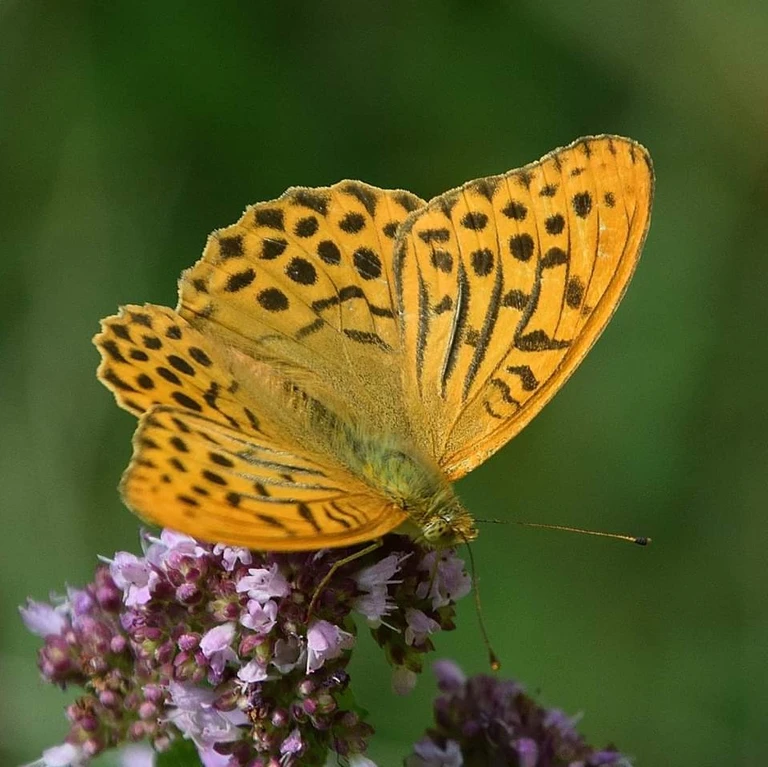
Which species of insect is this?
Argynnis paphia
